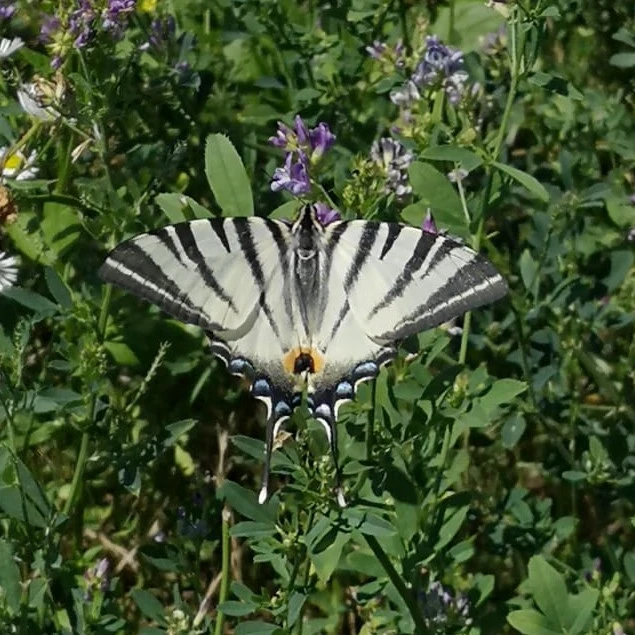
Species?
Iphiclides podalirius
